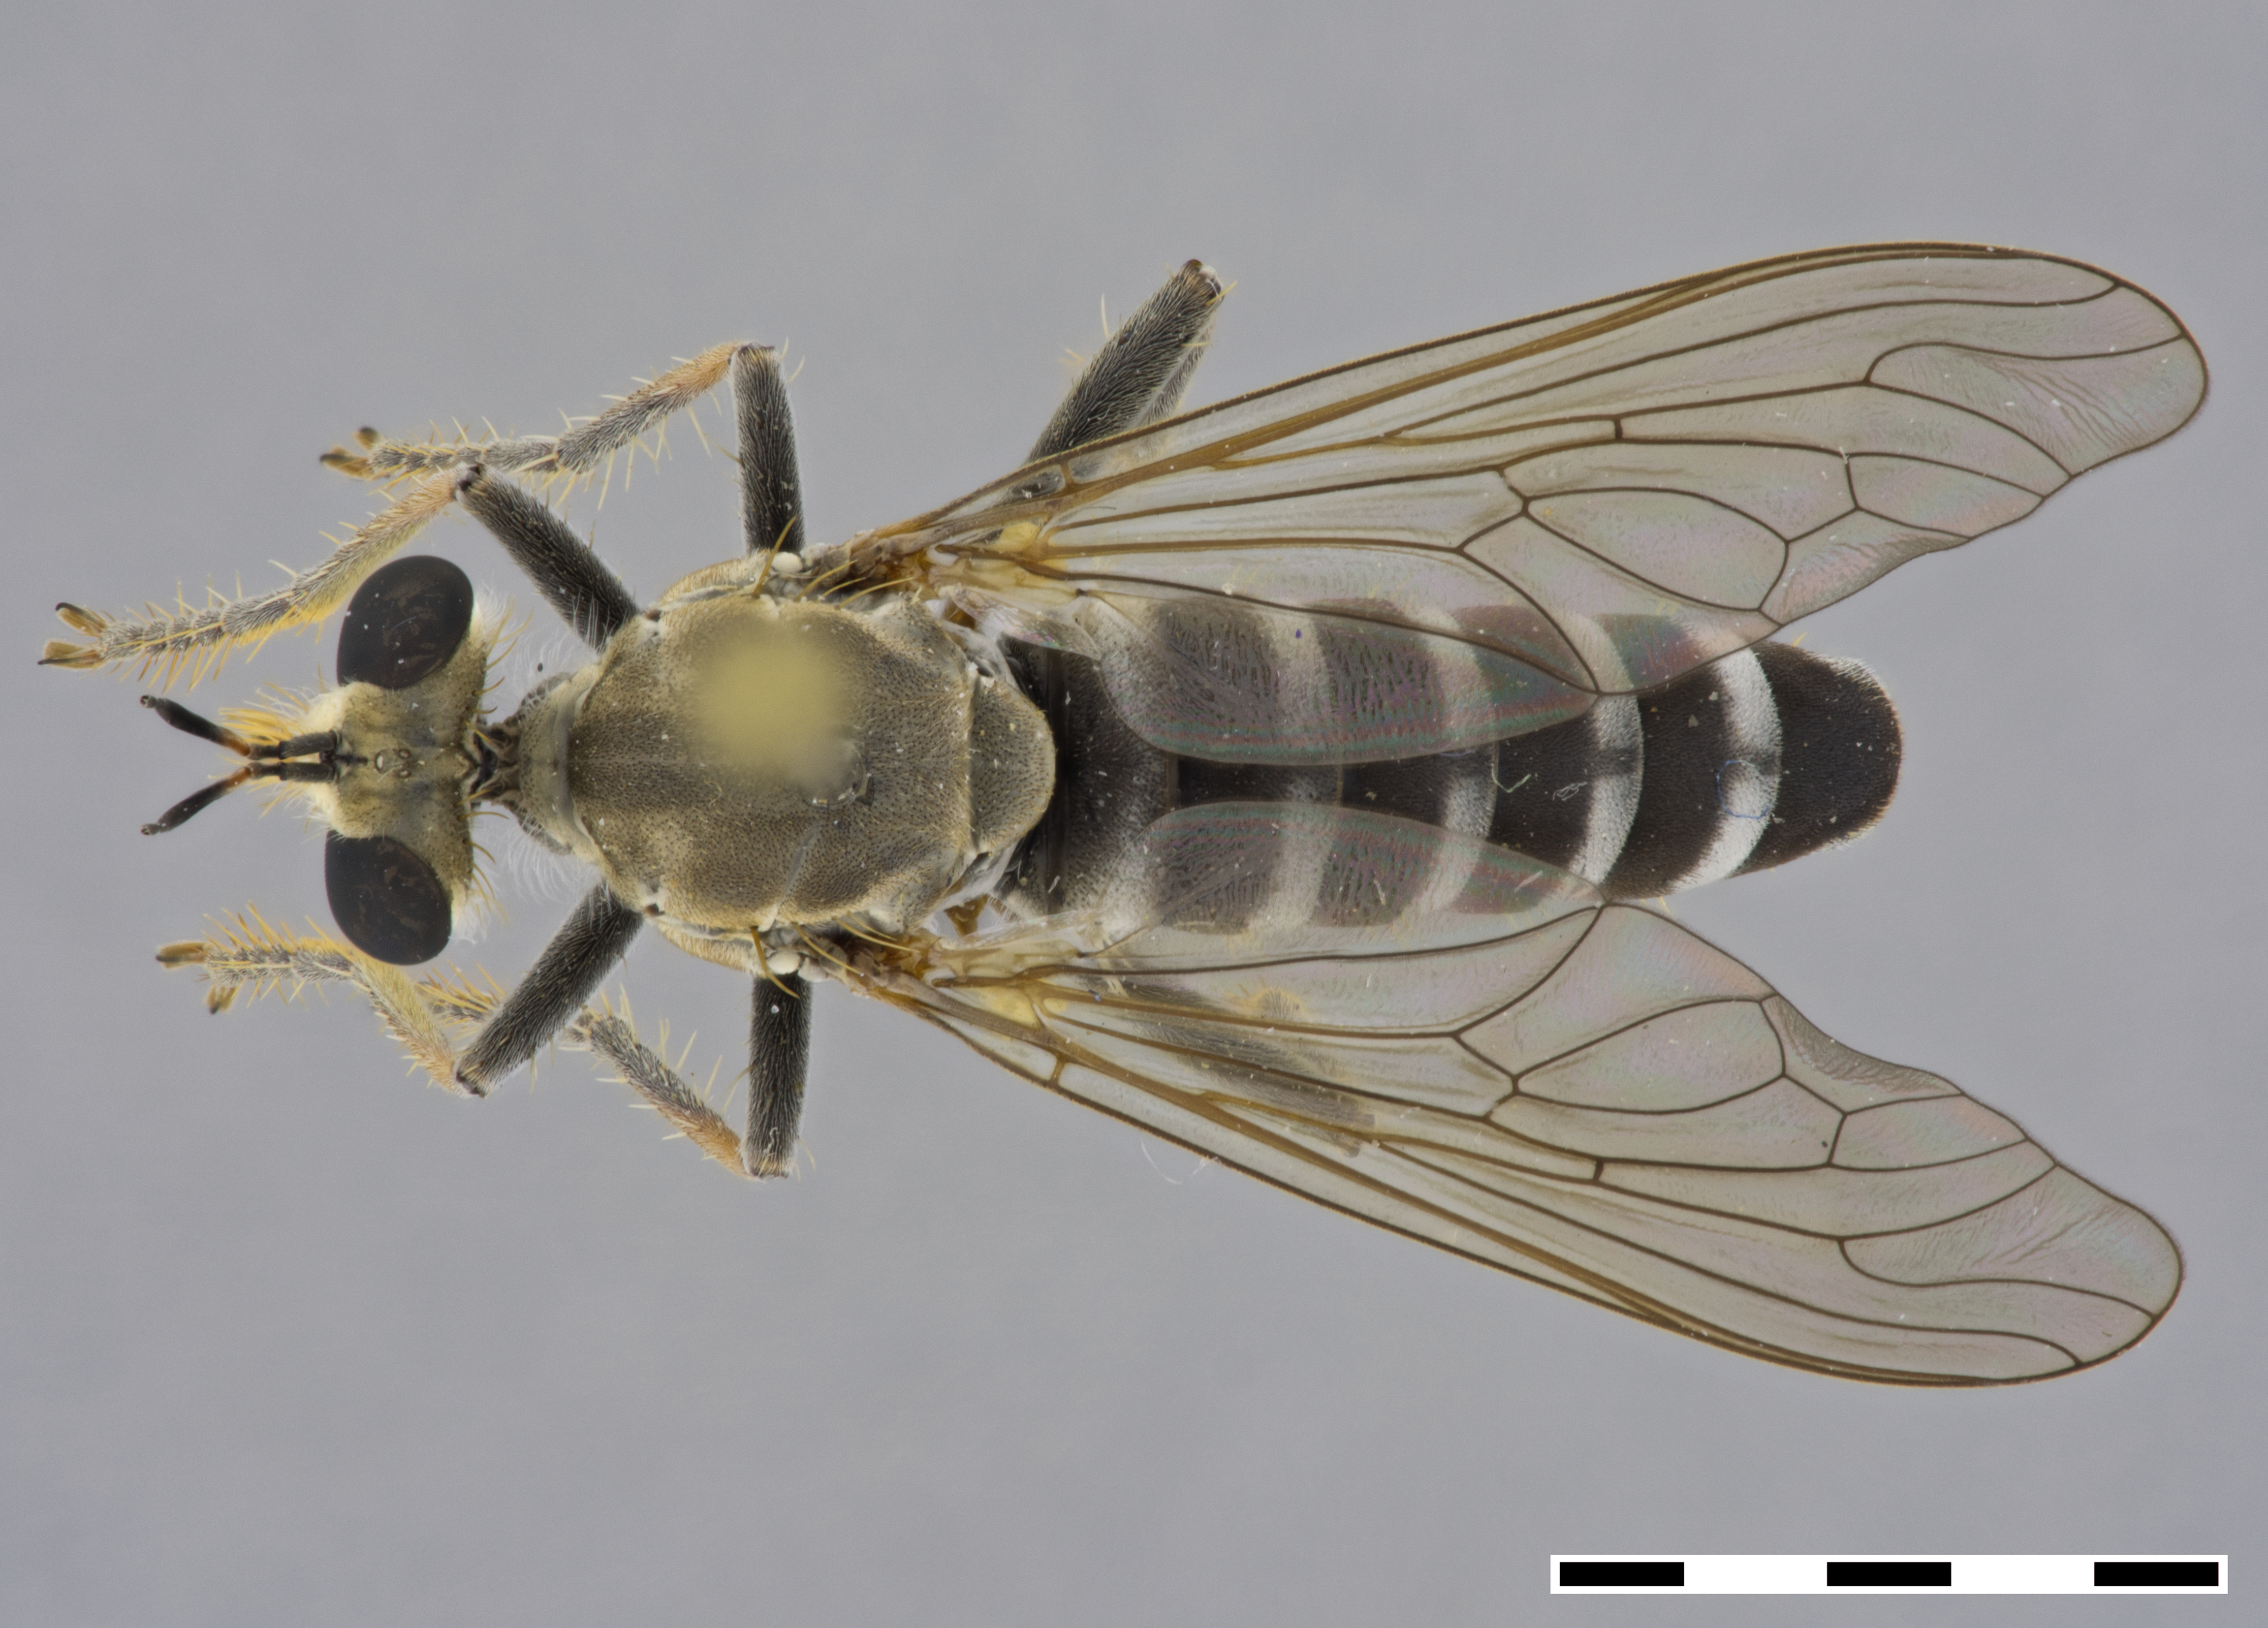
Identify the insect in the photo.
Laphyctis eremia
